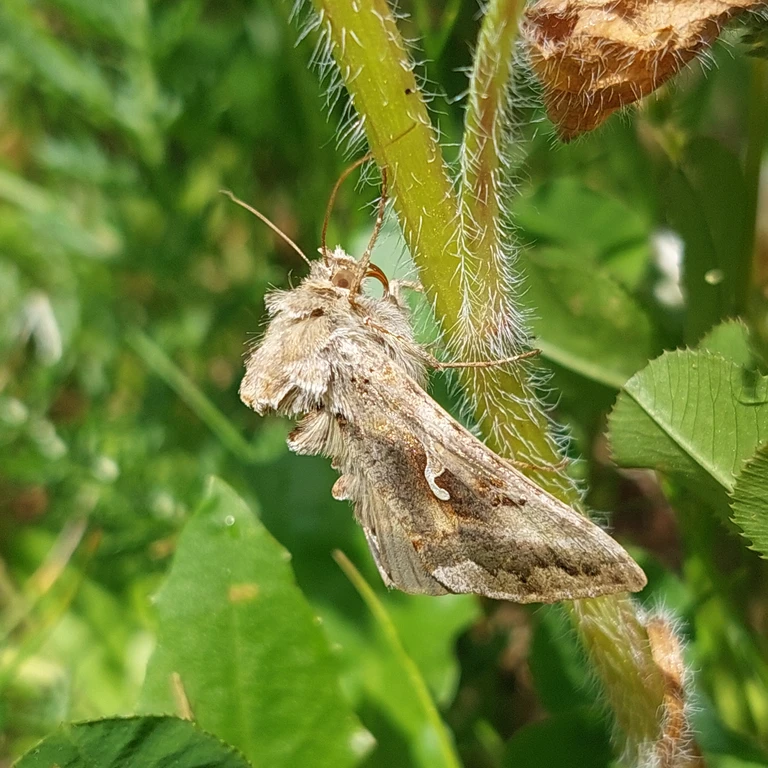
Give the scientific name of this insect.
Autographa gamma
